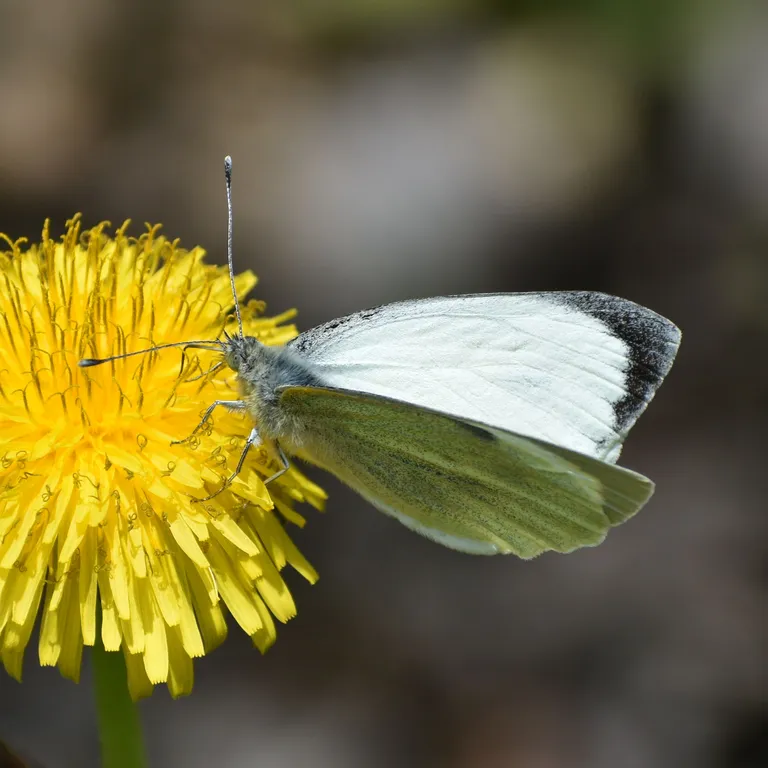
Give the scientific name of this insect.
Pieris brassicae
